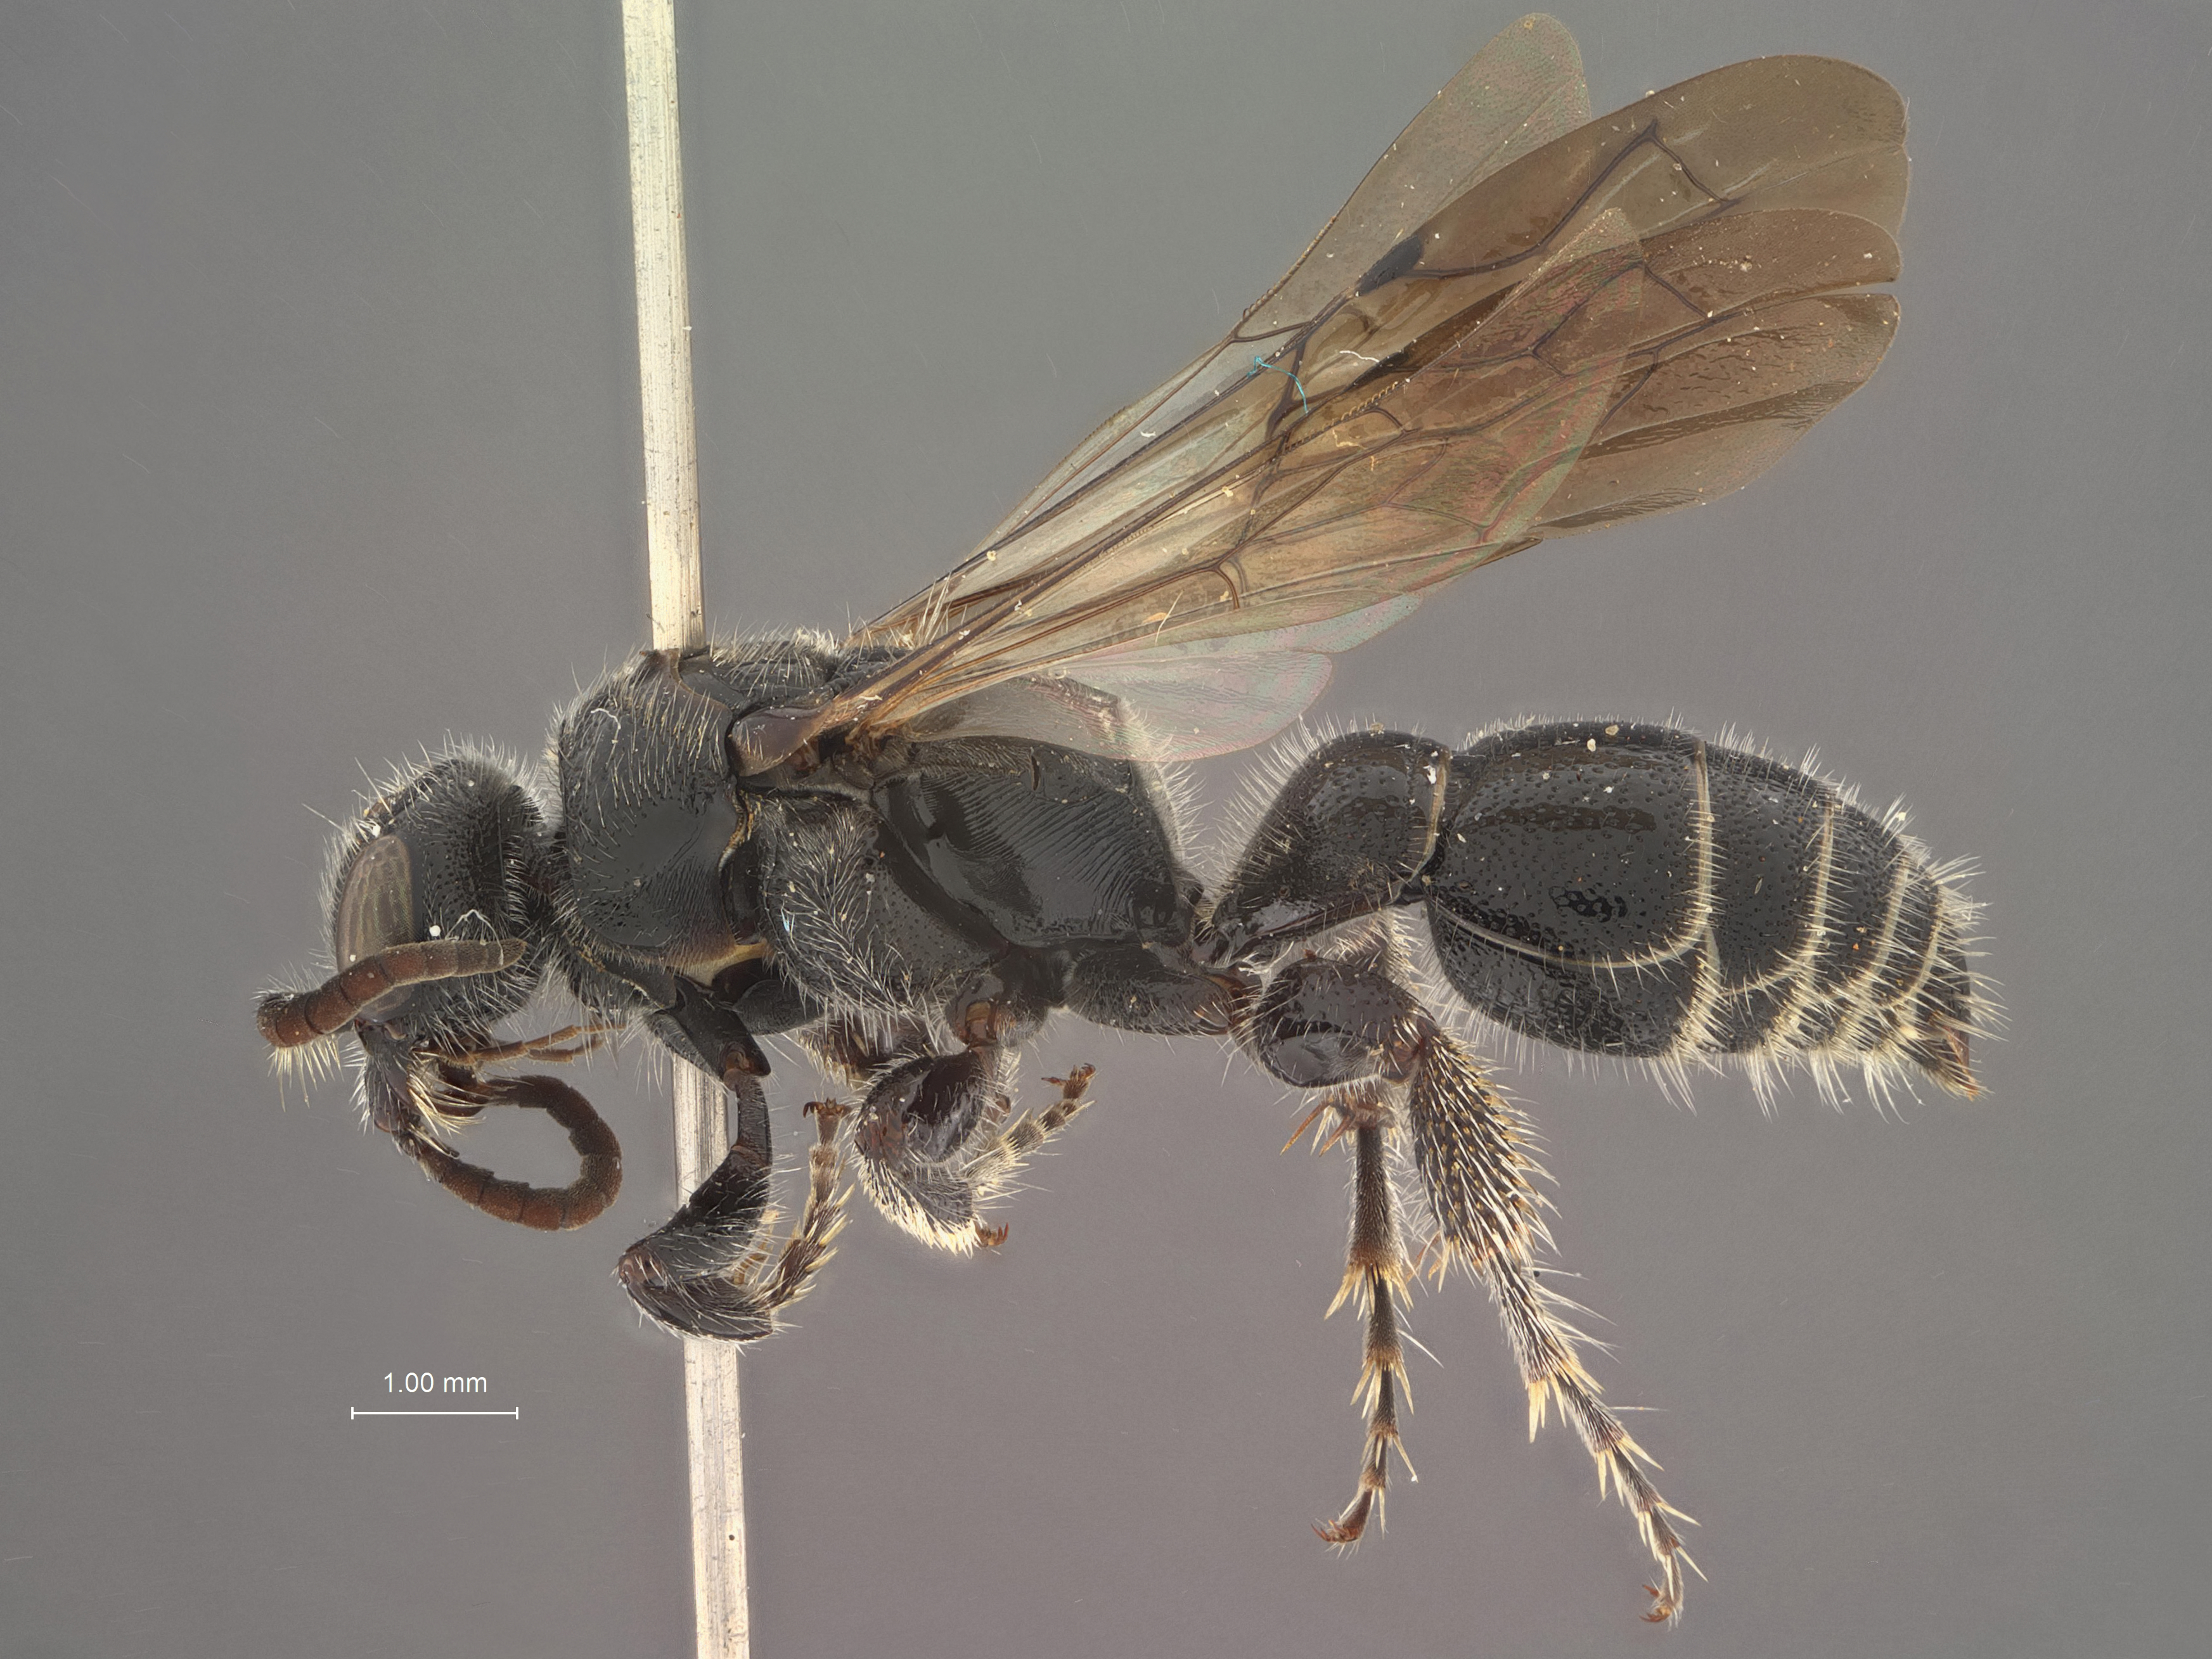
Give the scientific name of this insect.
Tiphia brevilineata
